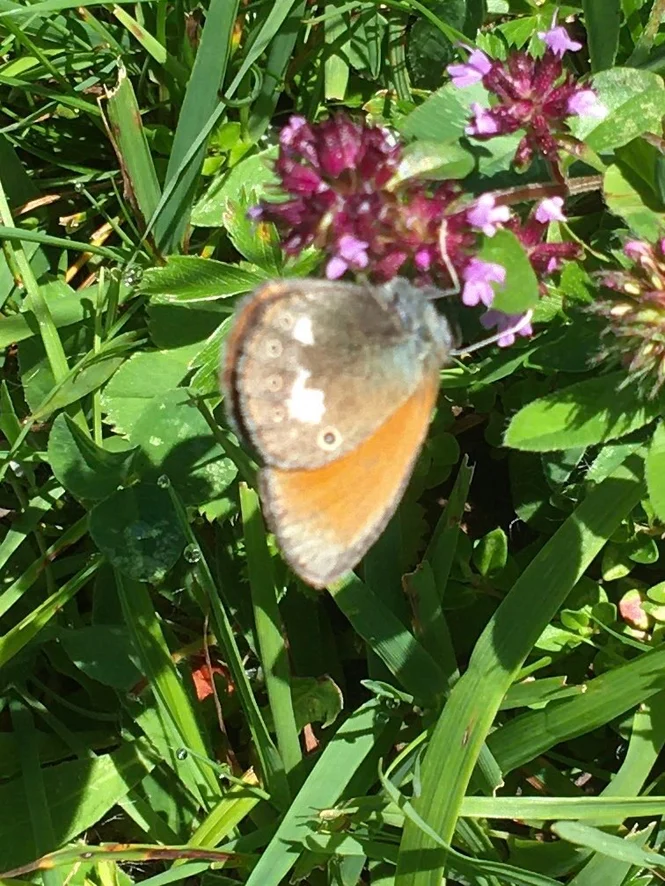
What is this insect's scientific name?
Coenonympha glycerion (also Coenonympha iphis)
